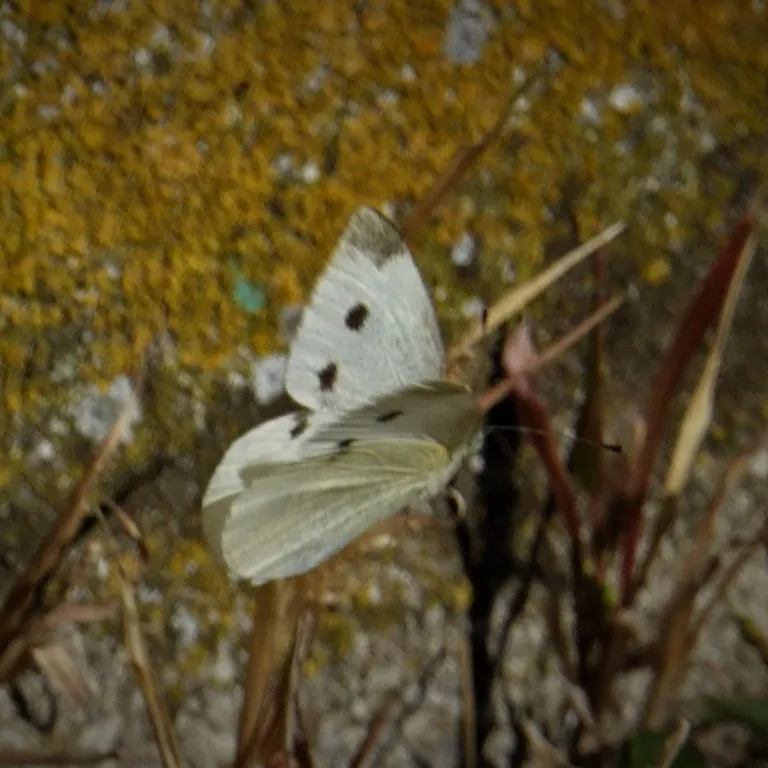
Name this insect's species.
Pieris rapae
